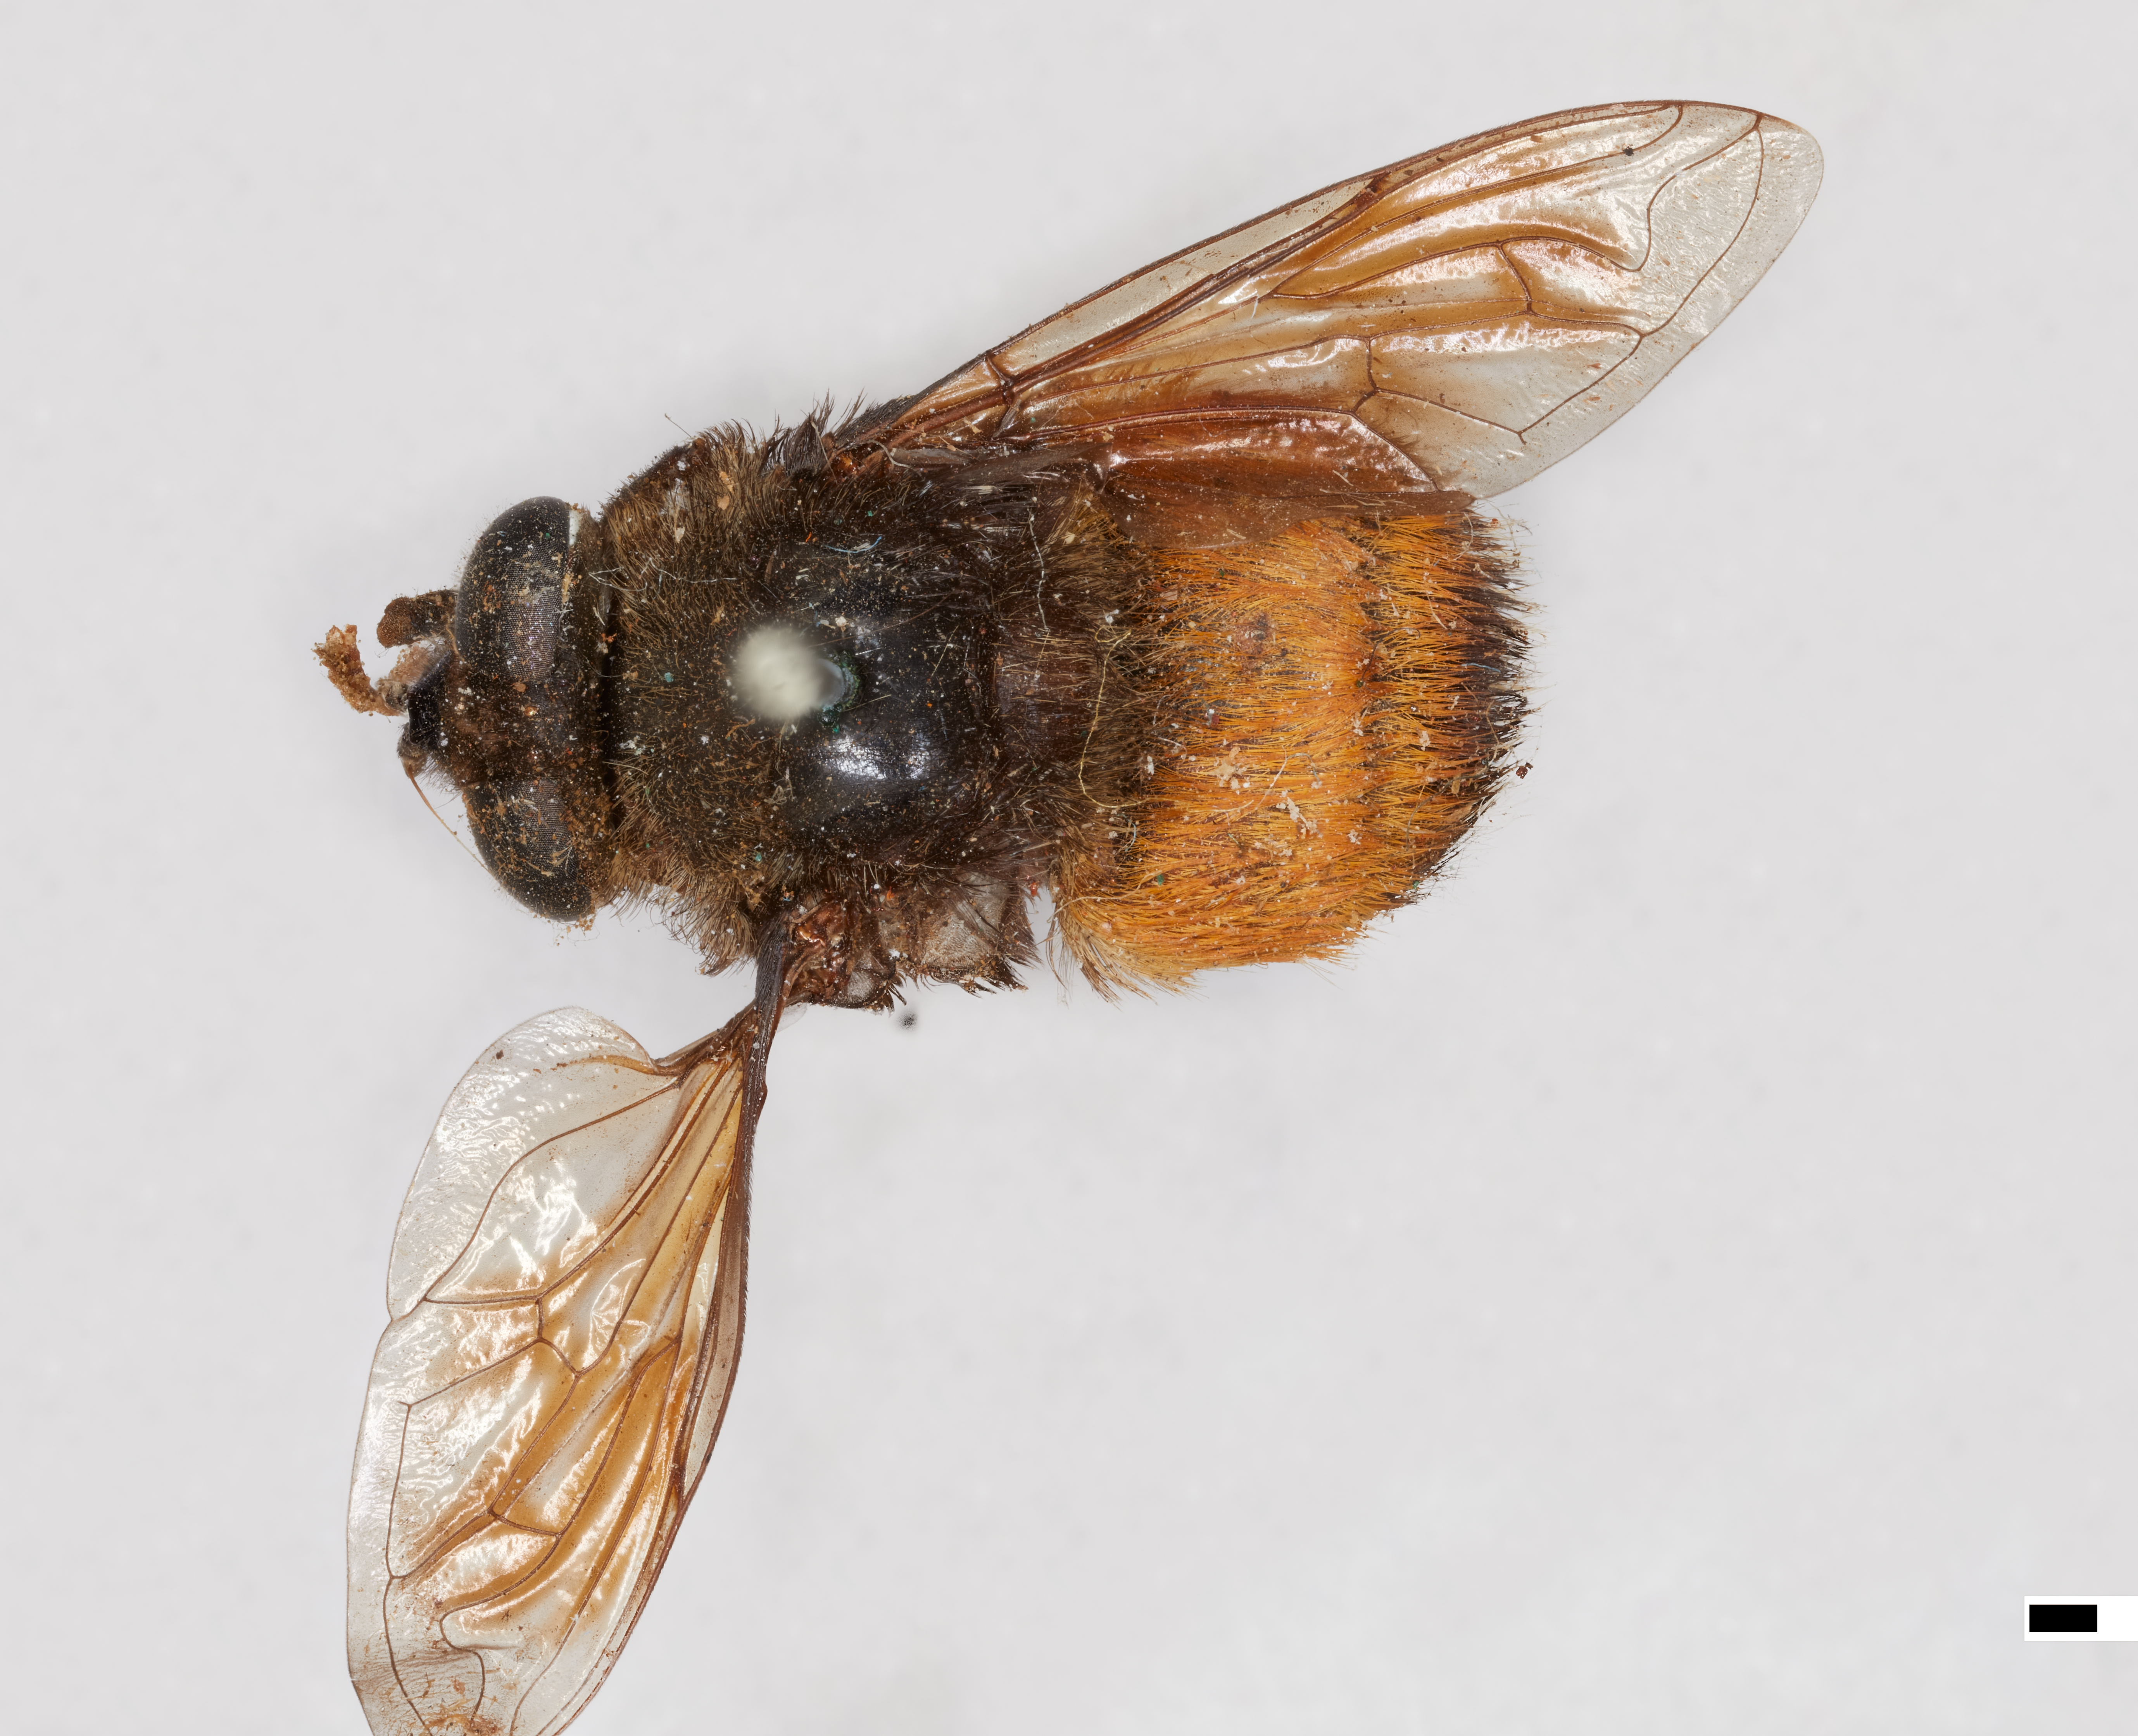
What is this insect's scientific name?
Mallota inversa
